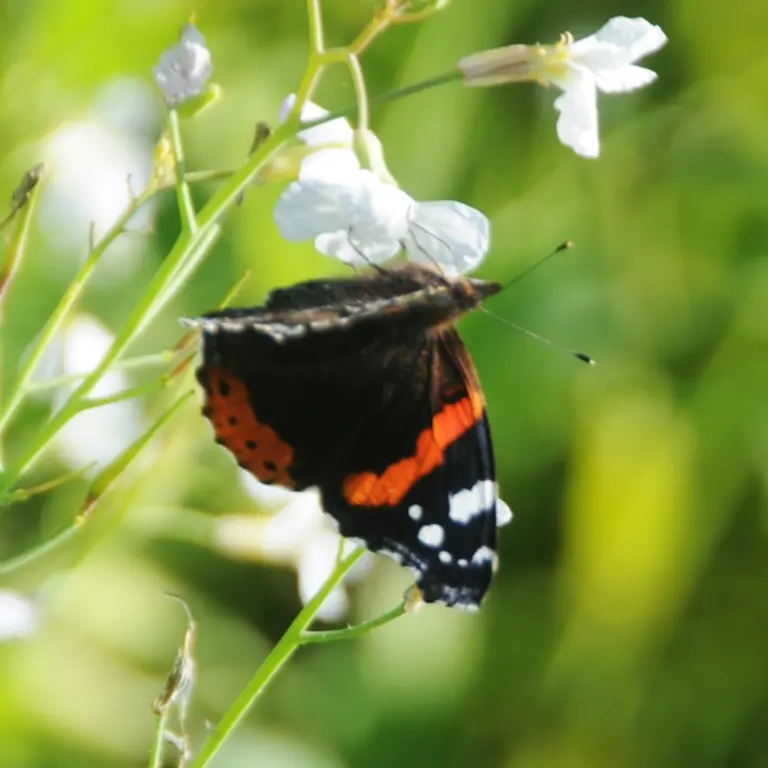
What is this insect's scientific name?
Vanessa atalanta
